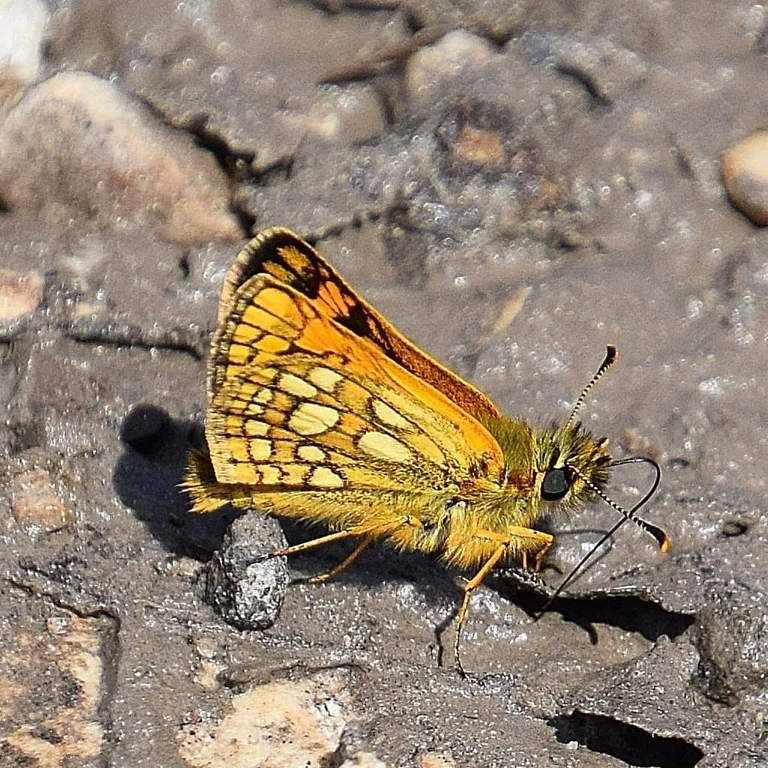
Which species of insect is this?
Carterocephalus palaemon
